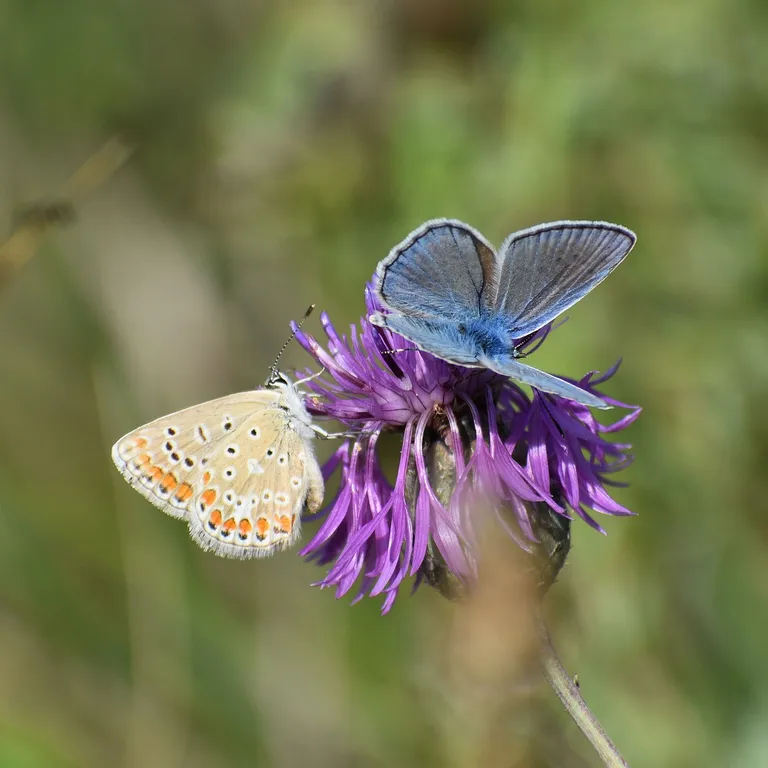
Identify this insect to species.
Polyommatus icarus
